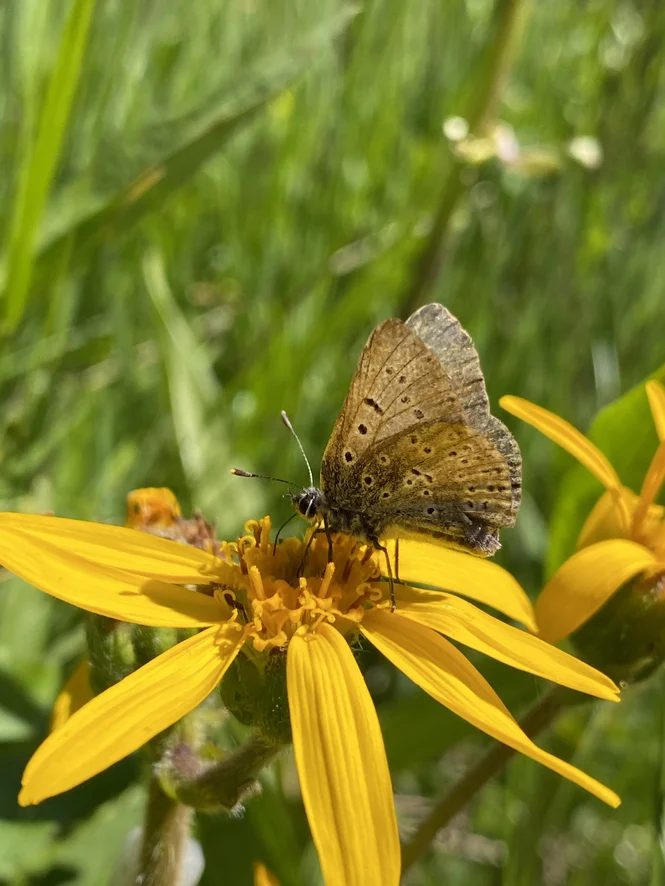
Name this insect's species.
Lycaena tityrus (also Loweia tityrus)
